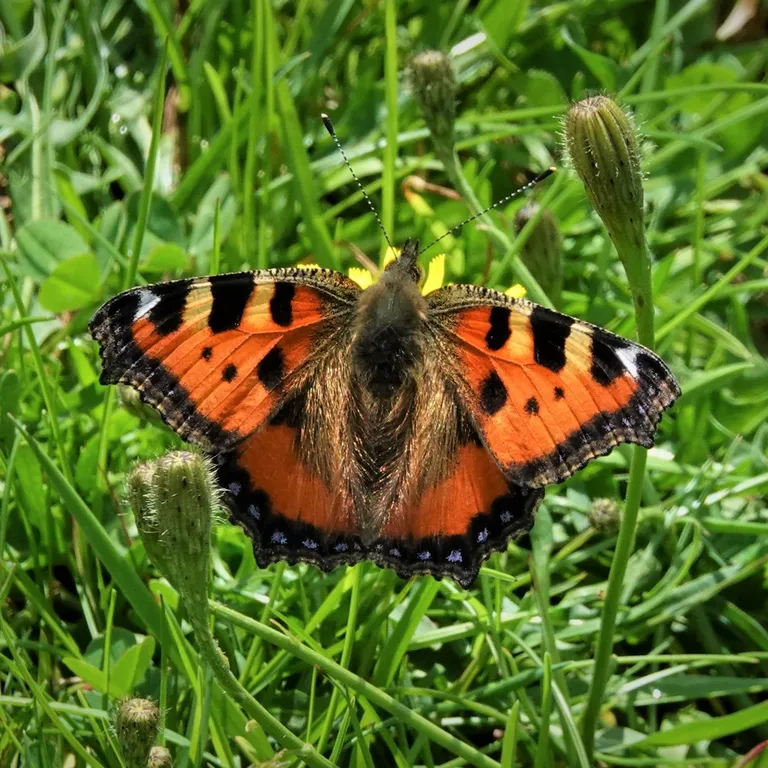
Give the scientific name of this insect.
Aglais urticae
